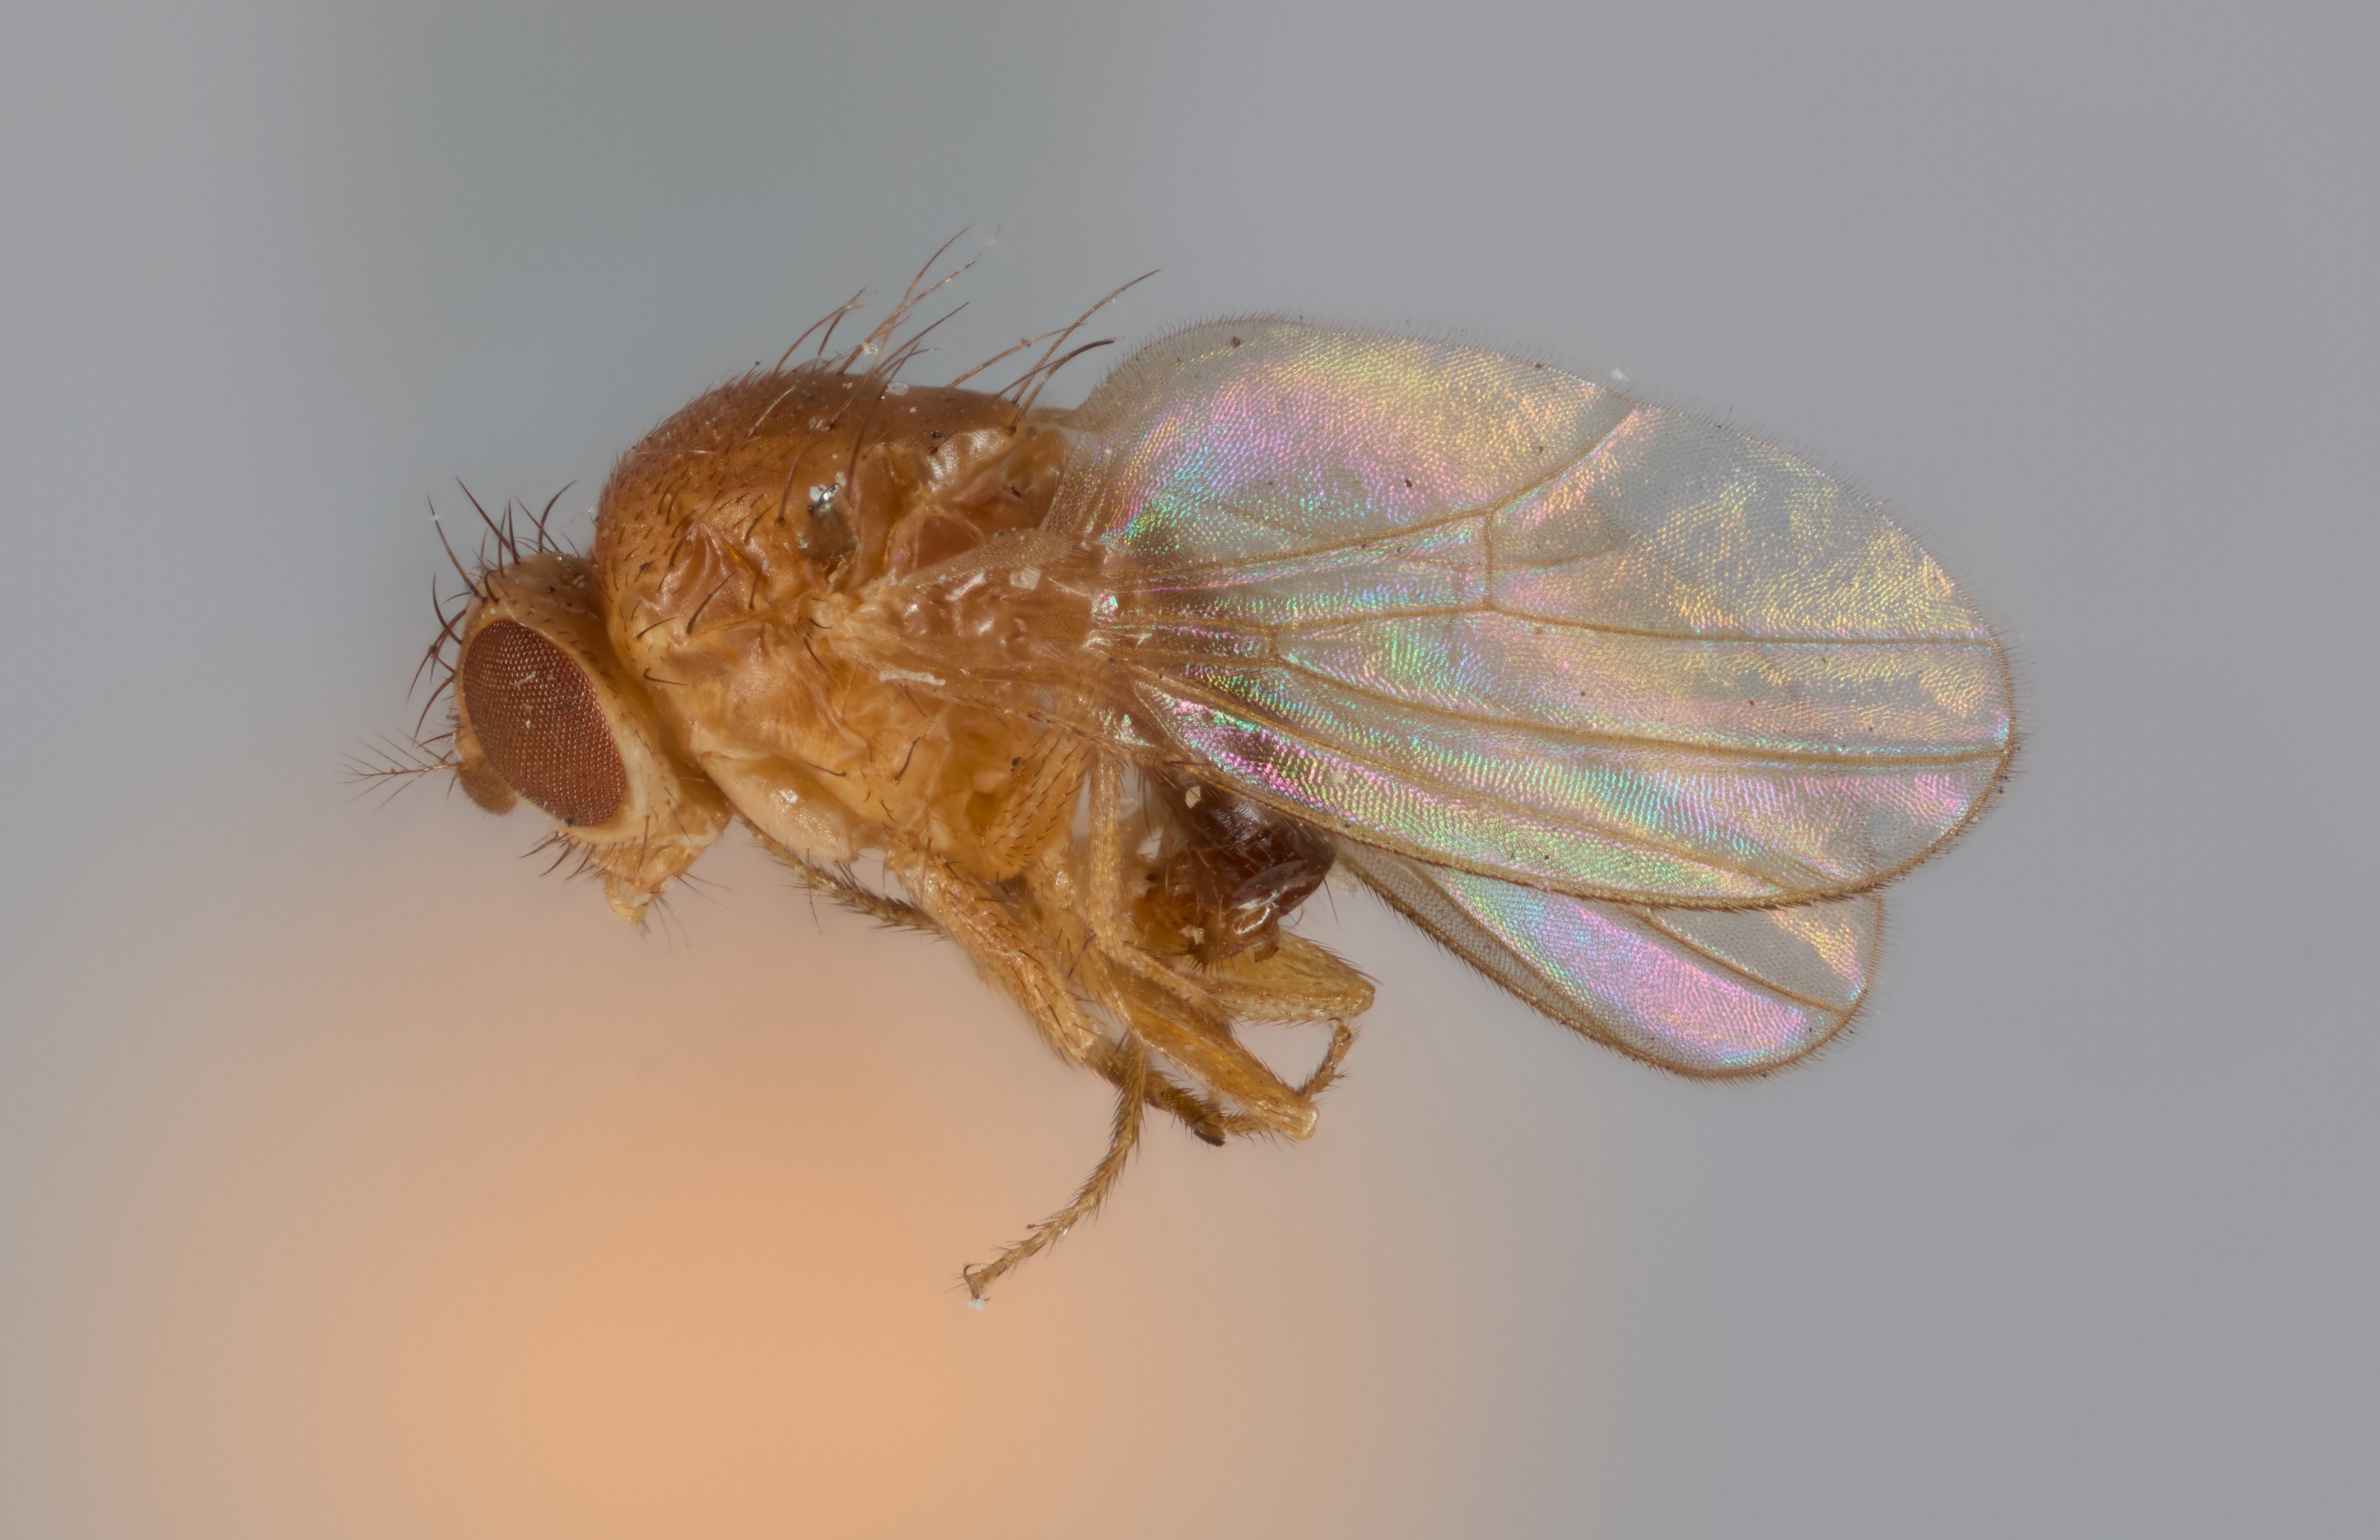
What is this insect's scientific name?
Drosophila melanogaster
